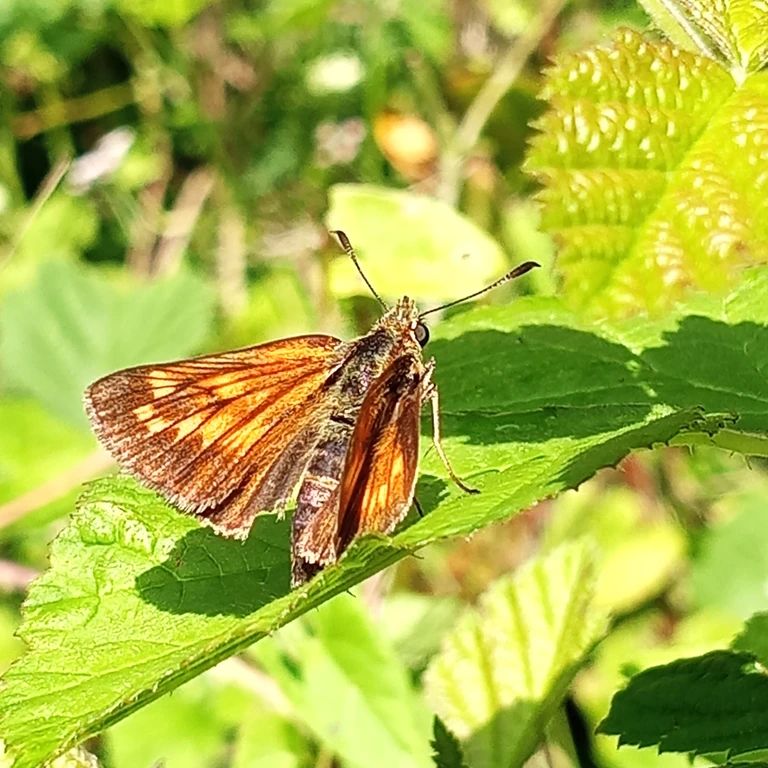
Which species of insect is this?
Ochlodes sylvanus (also Ochlodes venata)
